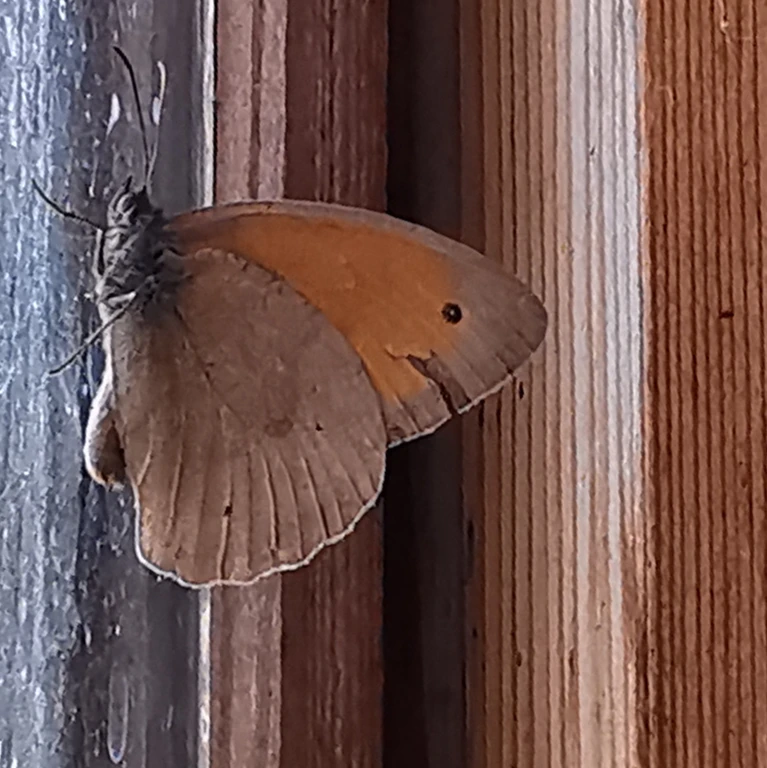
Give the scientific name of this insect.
Maniola jurtina
